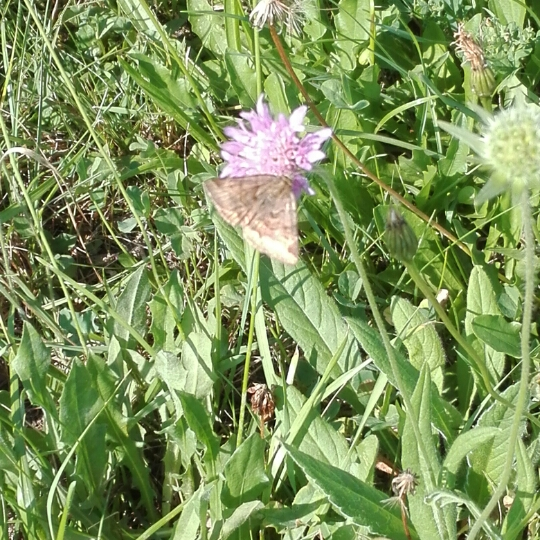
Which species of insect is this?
Euclidia glyphica
